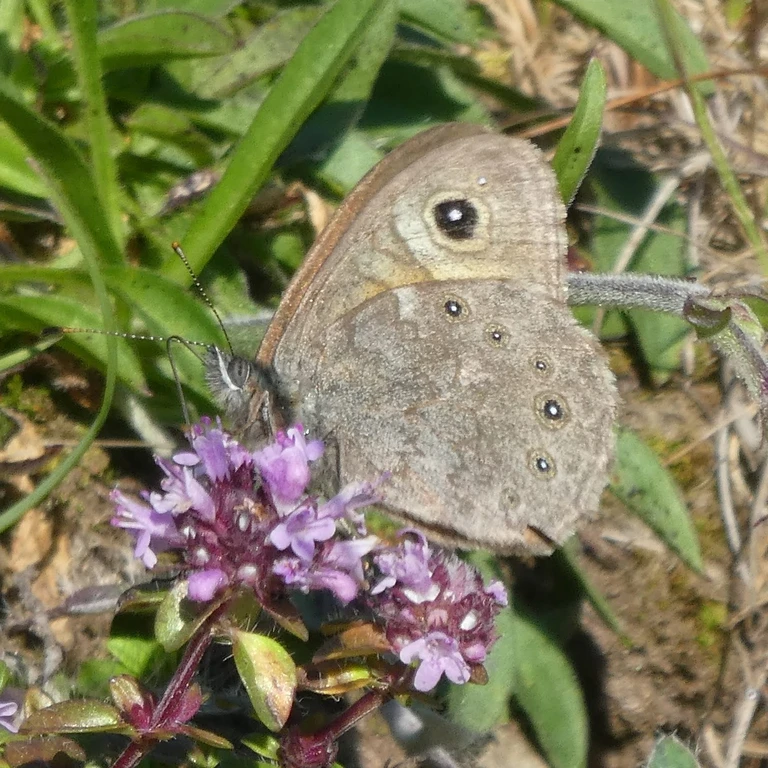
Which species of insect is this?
Lasiommata maera (also Pararge maera)
